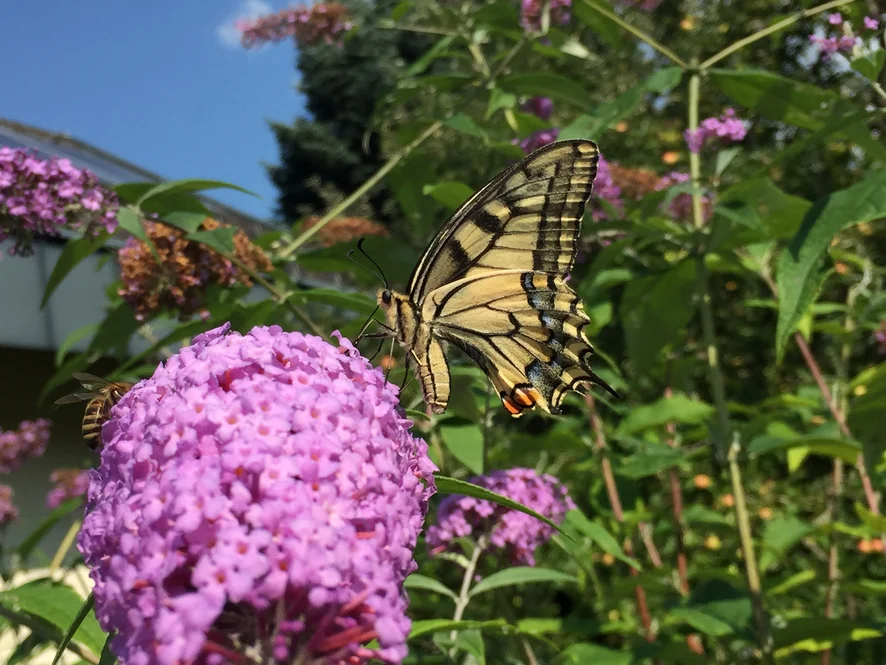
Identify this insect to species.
Papilio machaon
